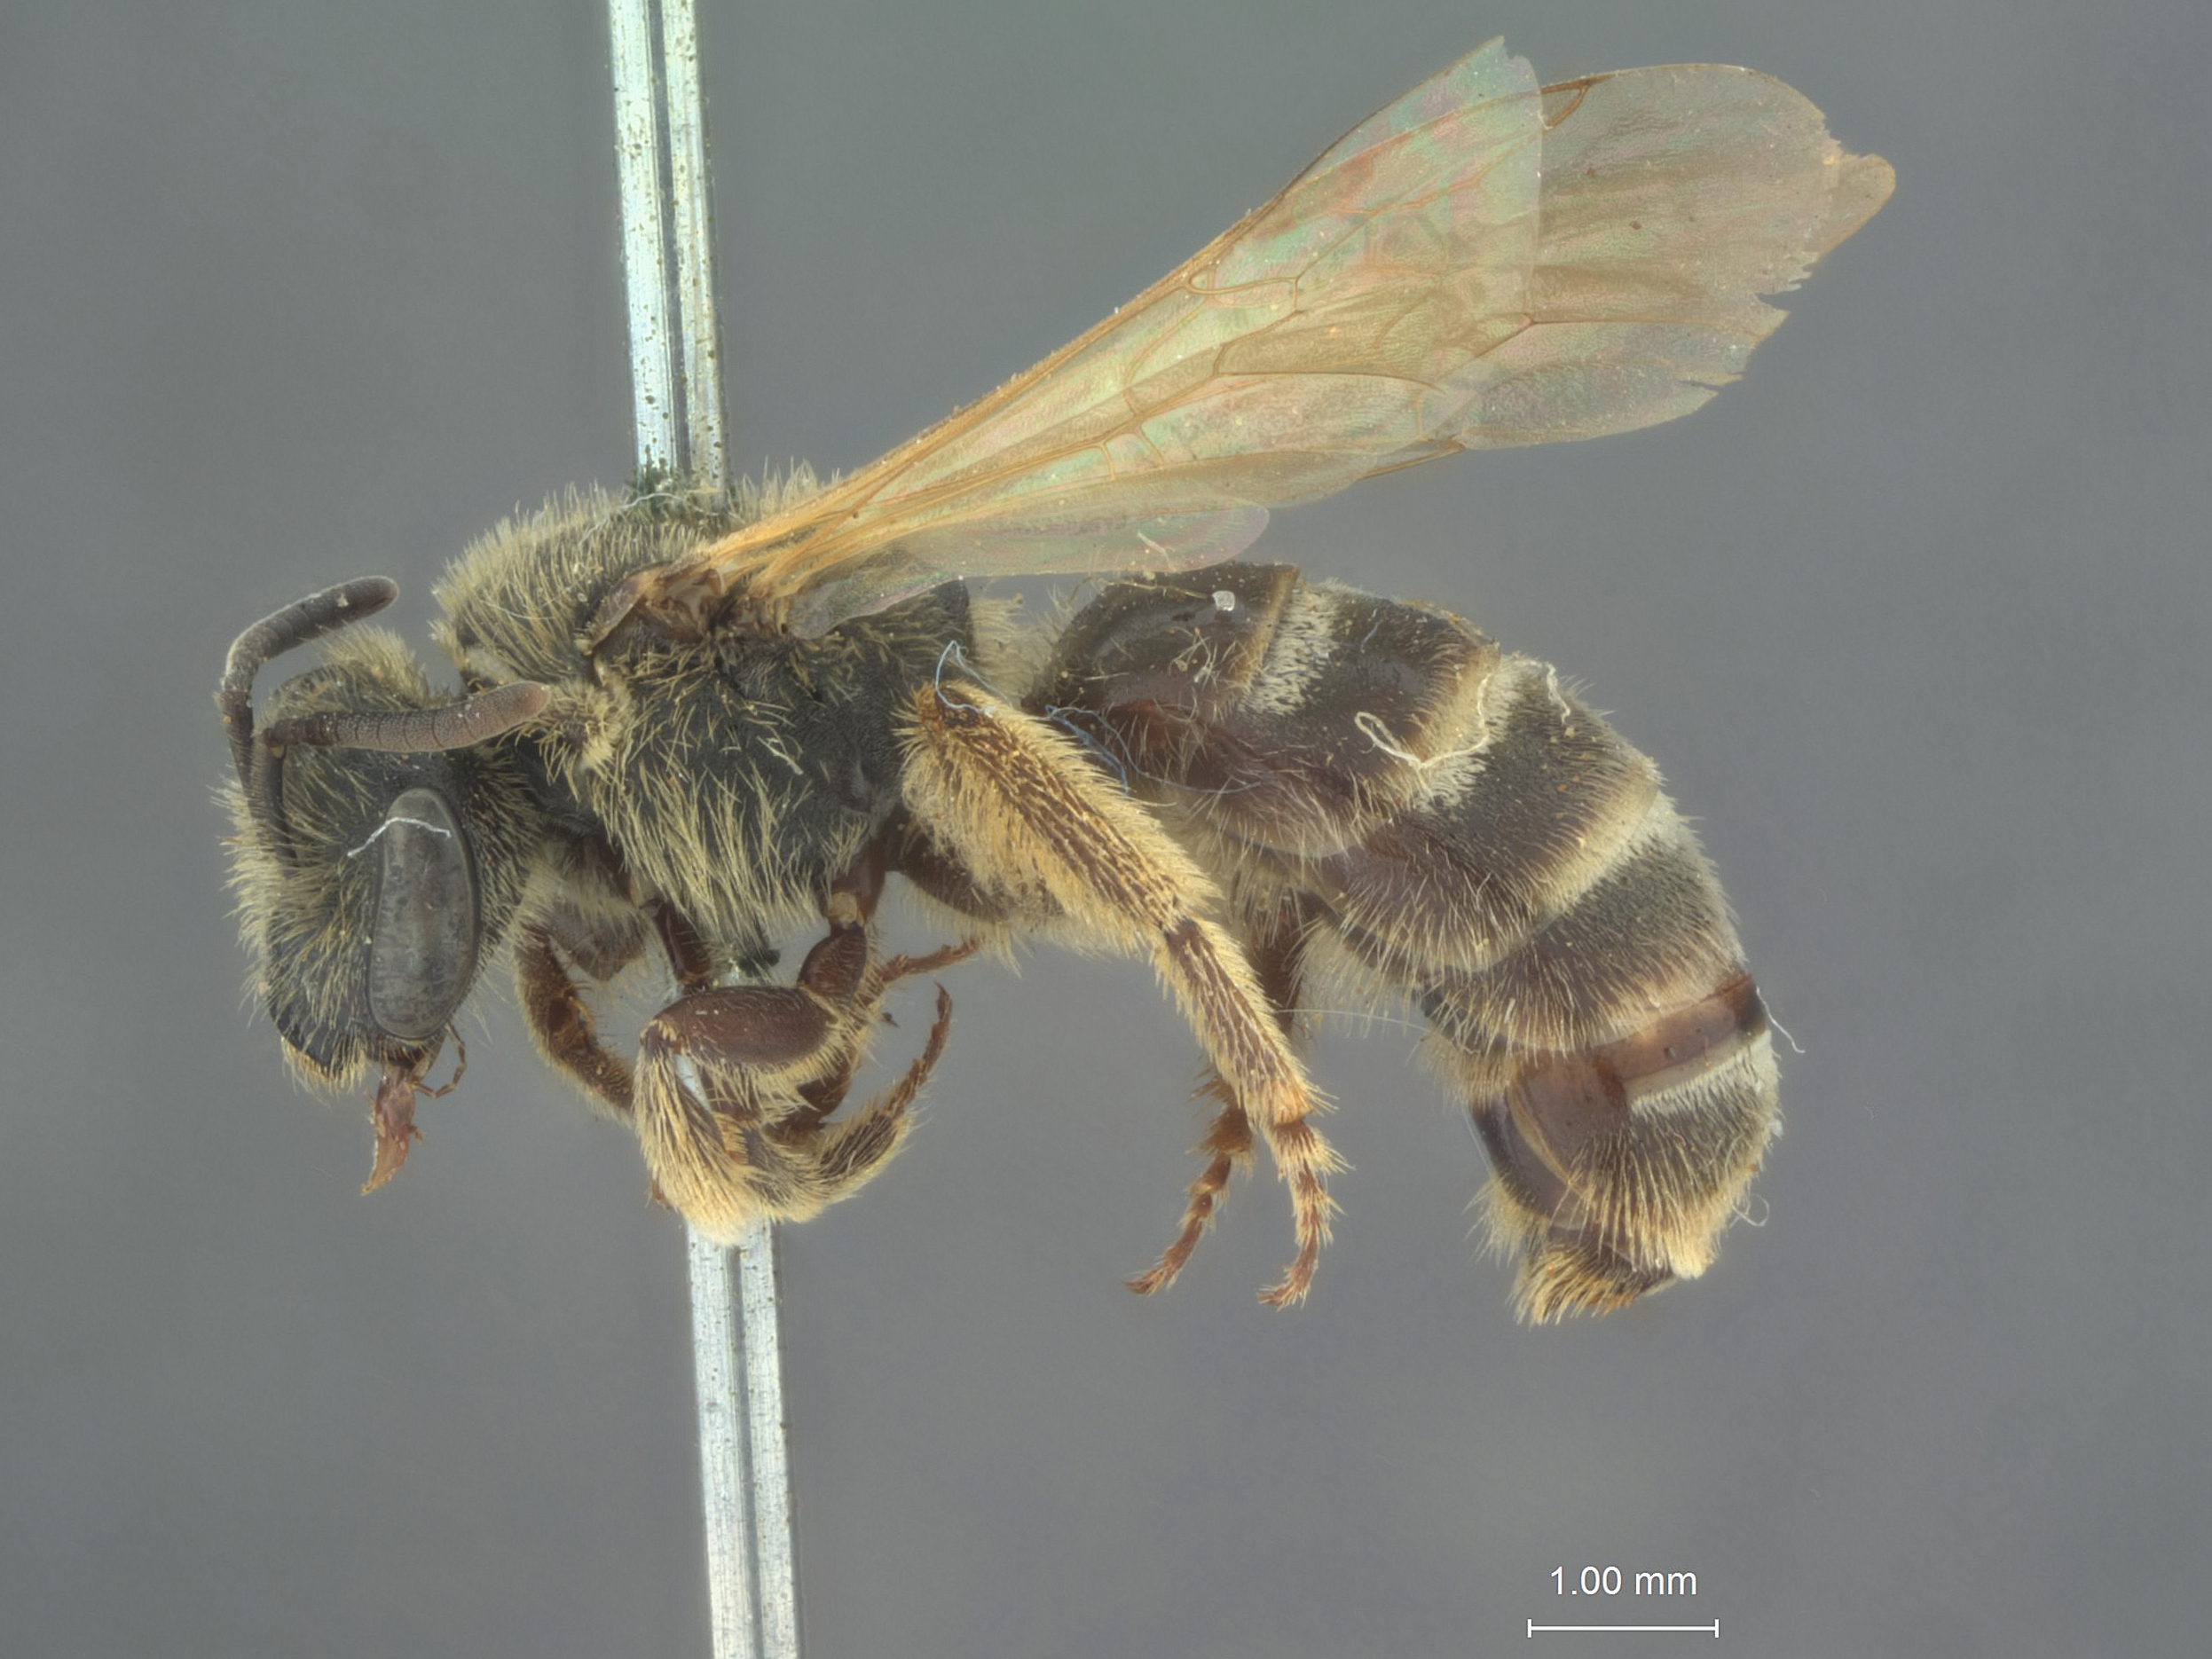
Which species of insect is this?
Halictus cooleyi
